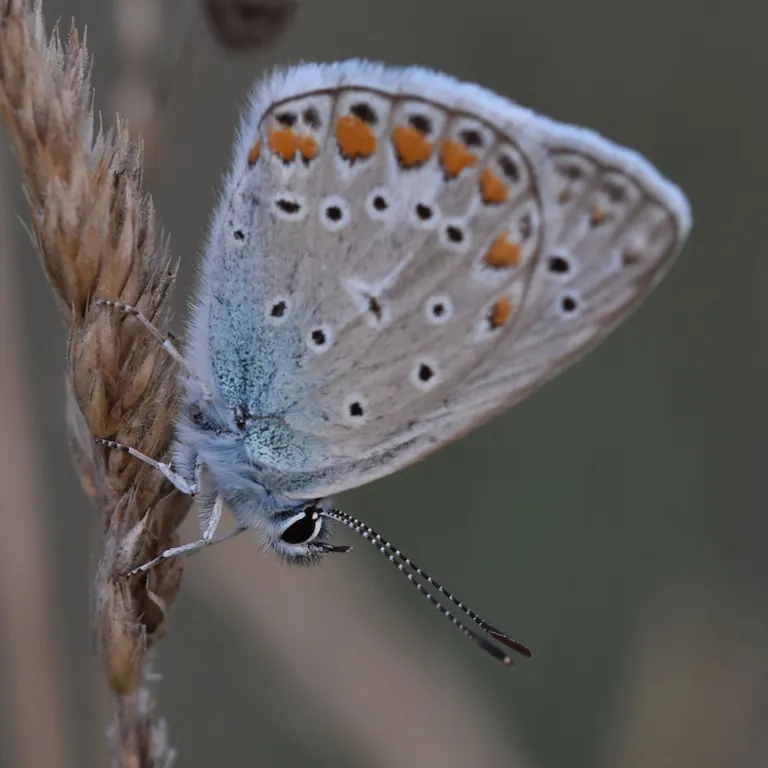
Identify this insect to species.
Polyommatus icarus
